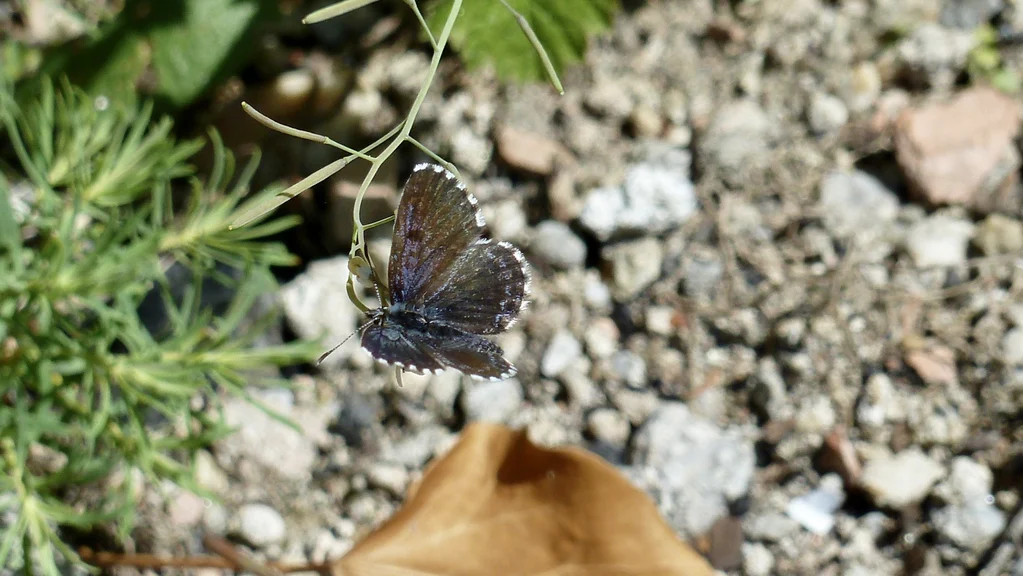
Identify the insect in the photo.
Scolitantides orion
